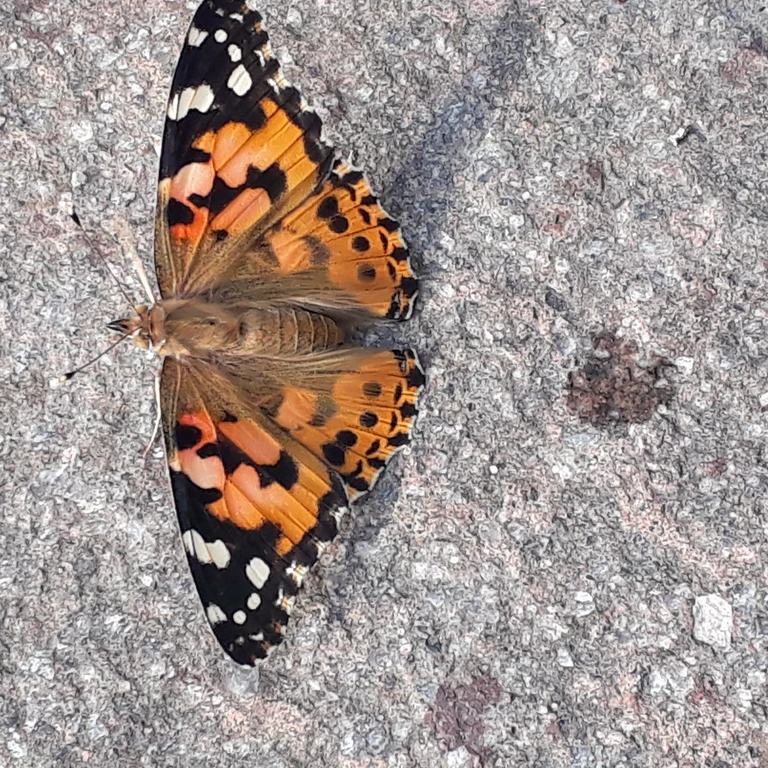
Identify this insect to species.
Vanessa cardui
